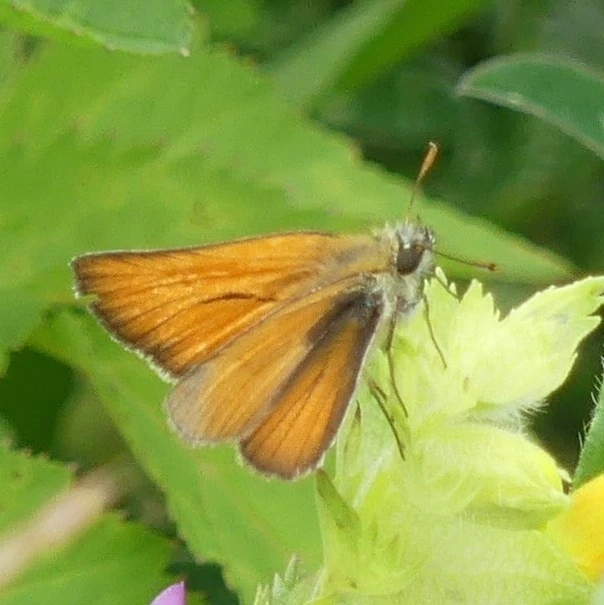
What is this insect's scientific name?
Thymelicus sylvestris
